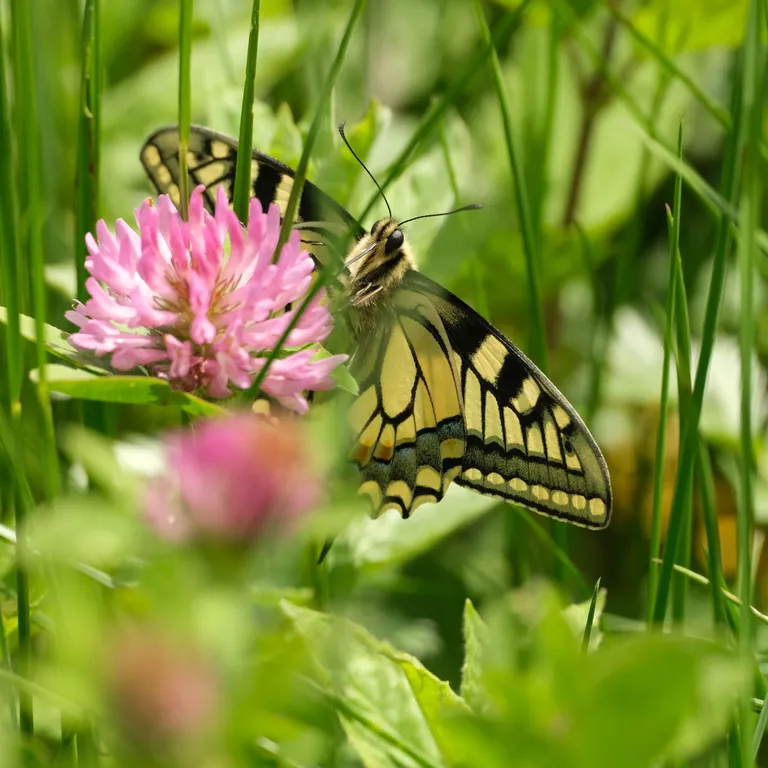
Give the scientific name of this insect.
Papilio machaon
